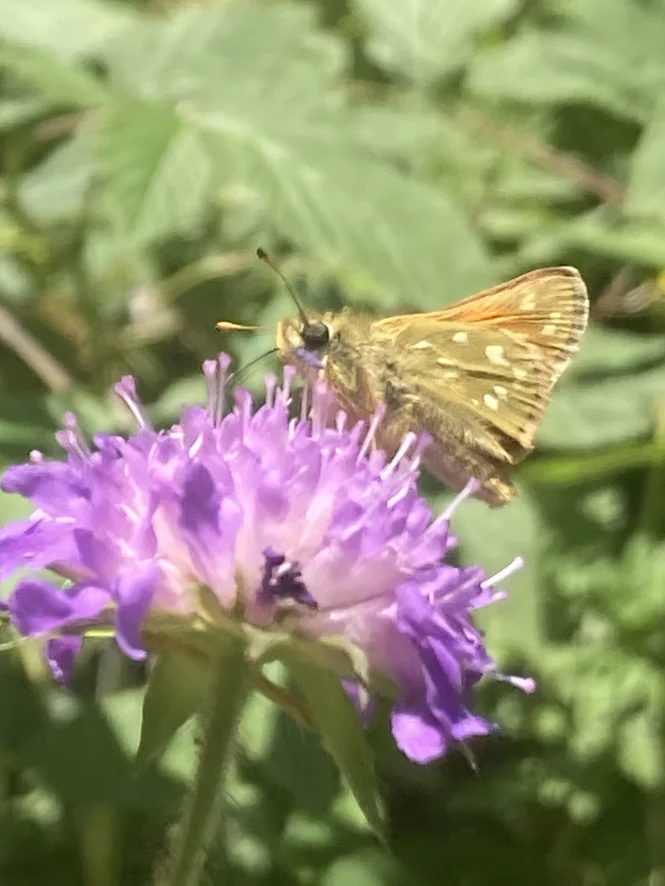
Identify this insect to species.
Hesperia comma
